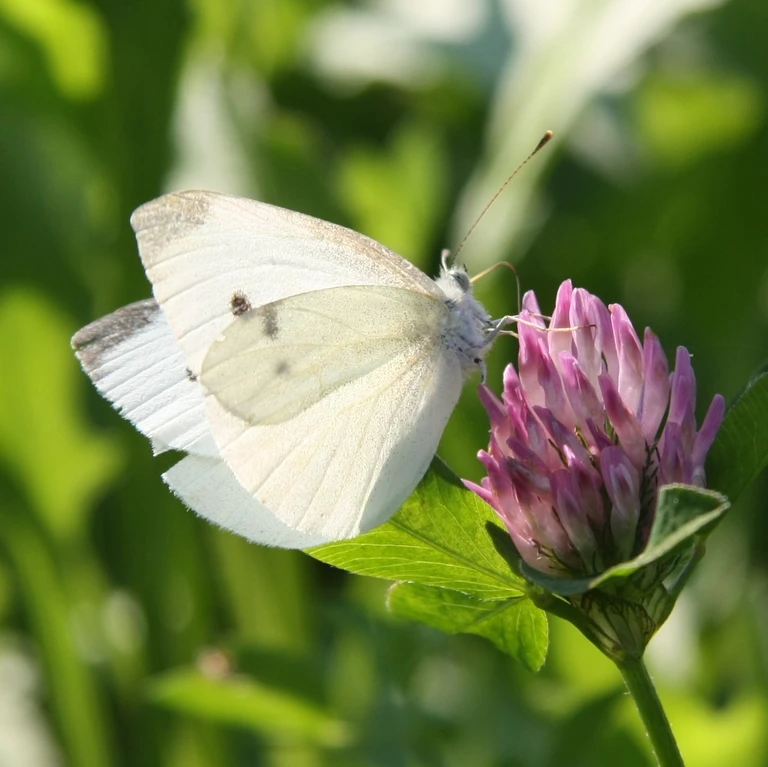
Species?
Pieris rapae
